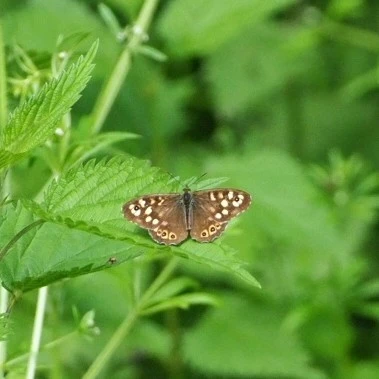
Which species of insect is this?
Pararge aegeria
